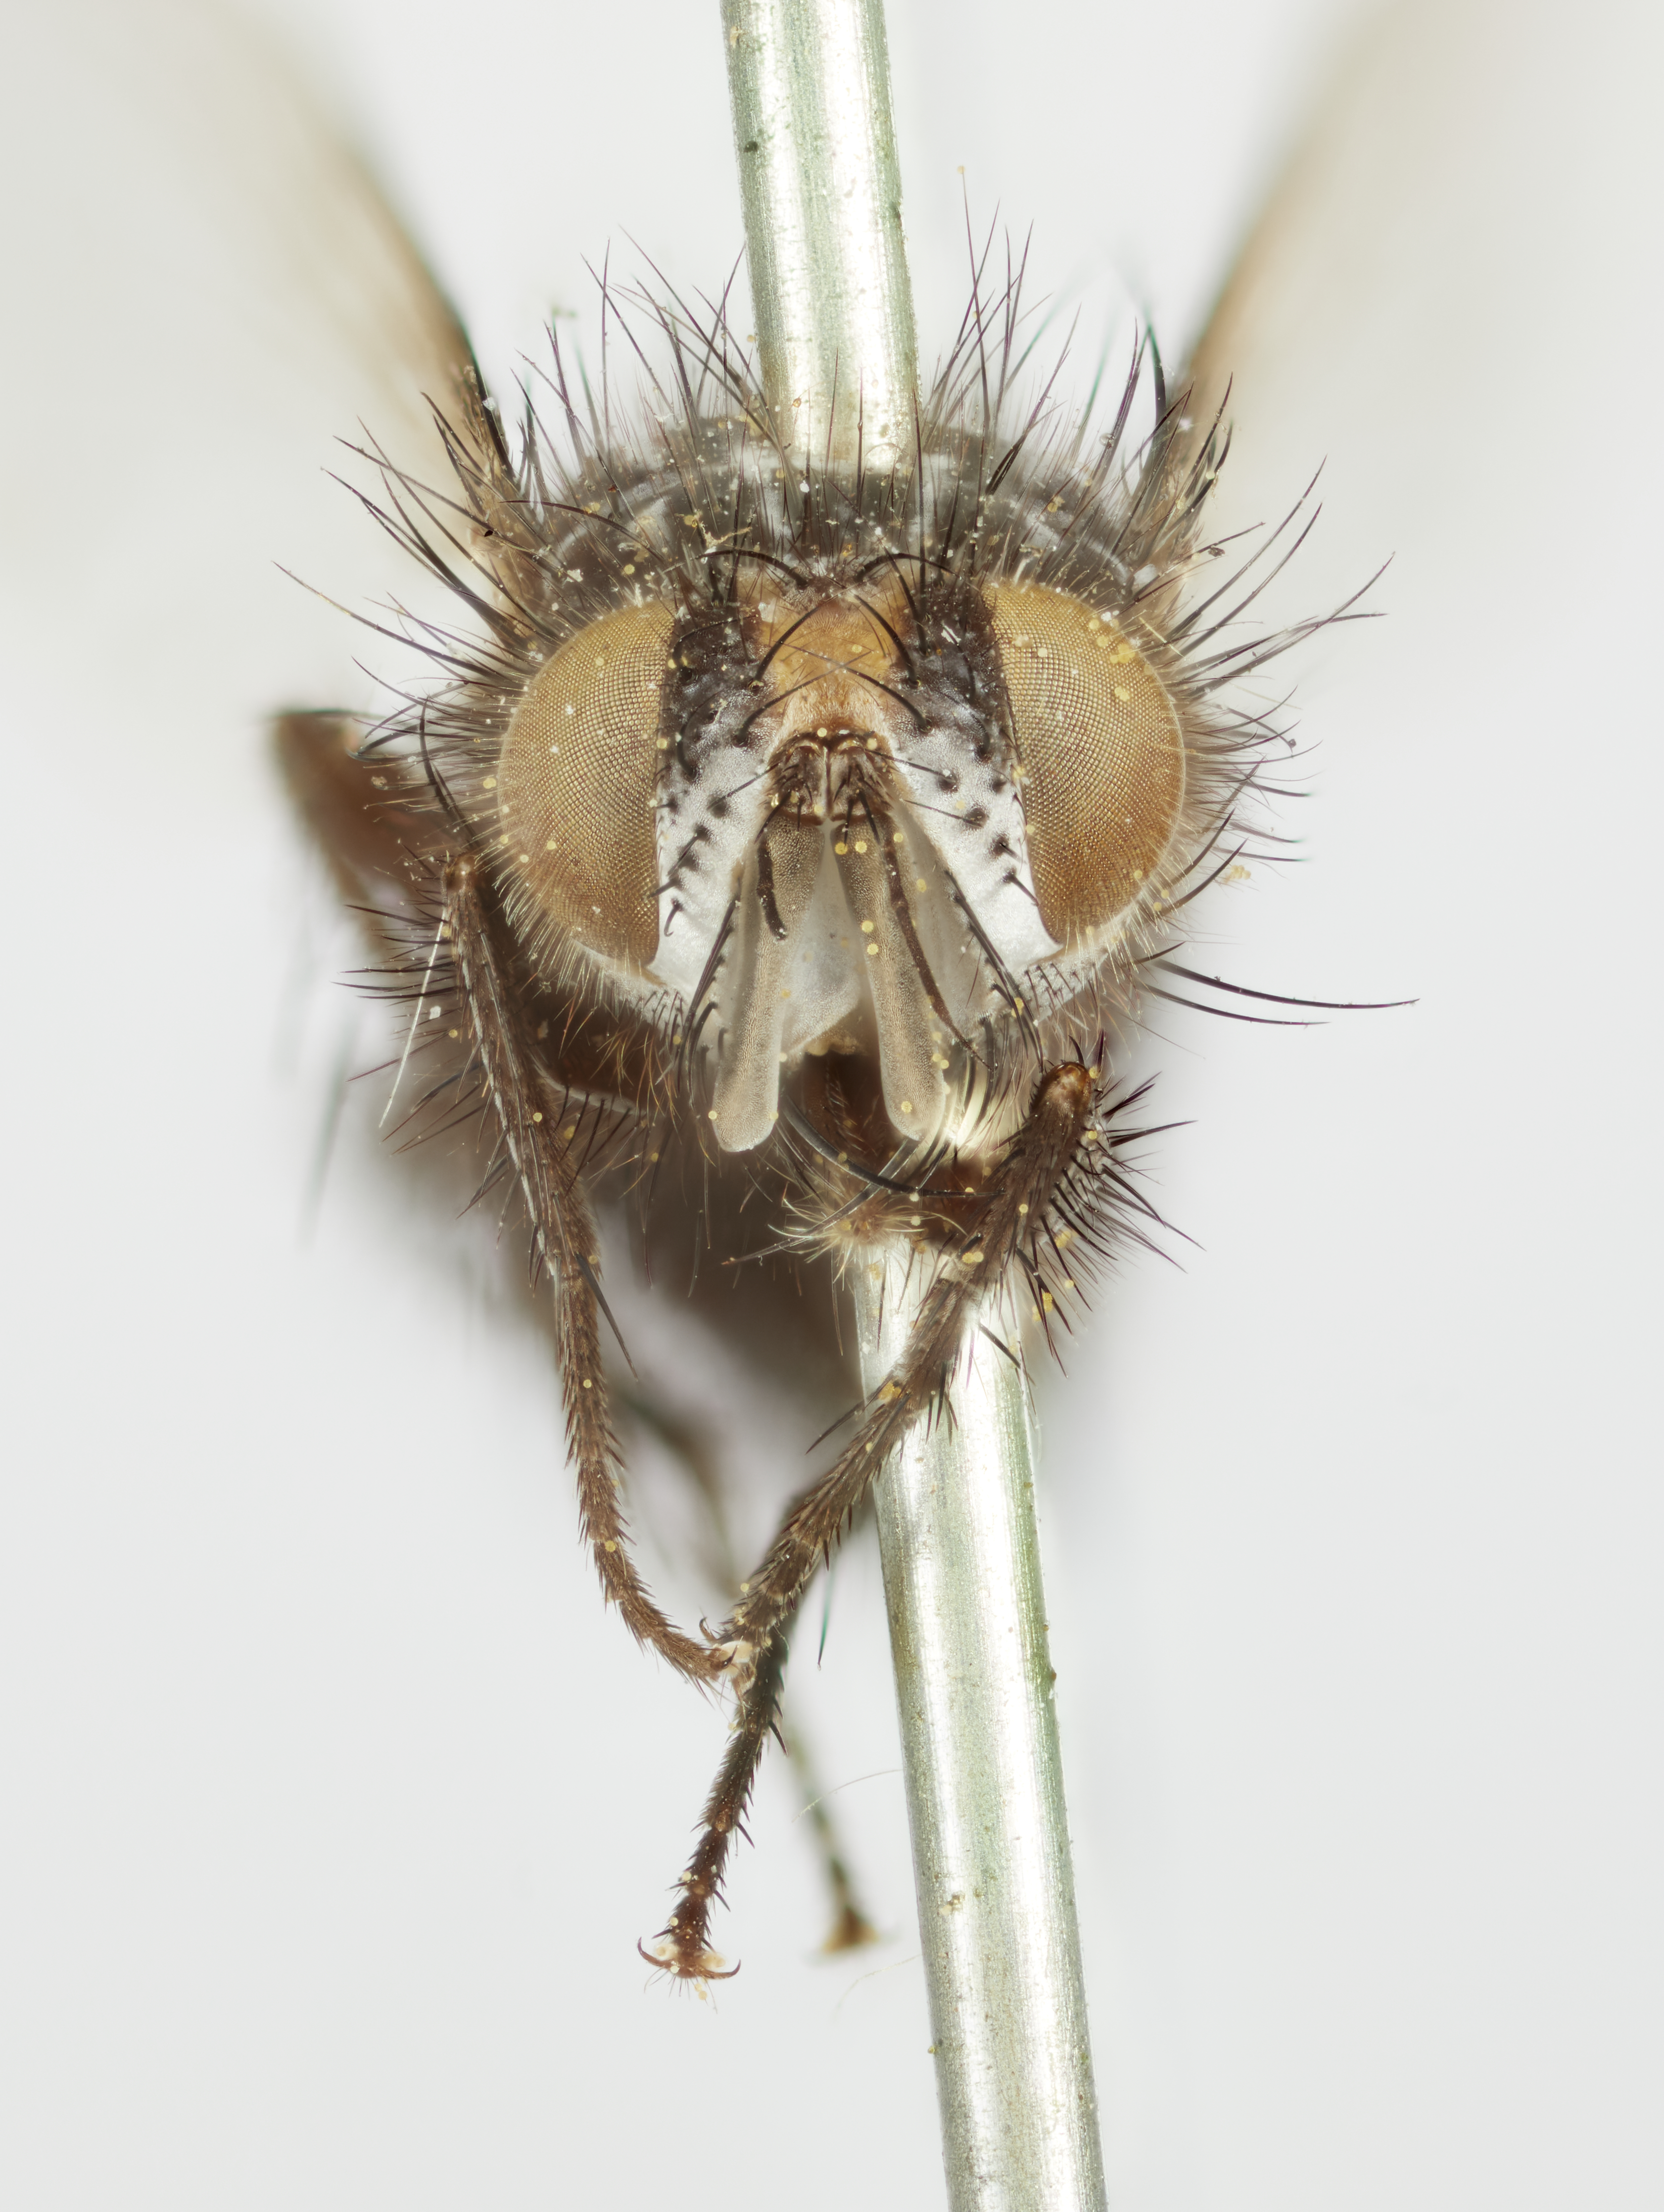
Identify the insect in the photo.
Madremyia parva
